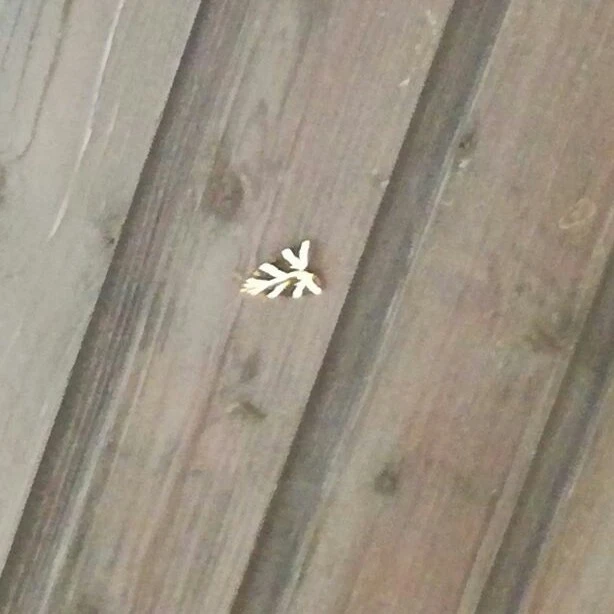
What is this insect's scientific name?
Euplagia quadripunctaria
